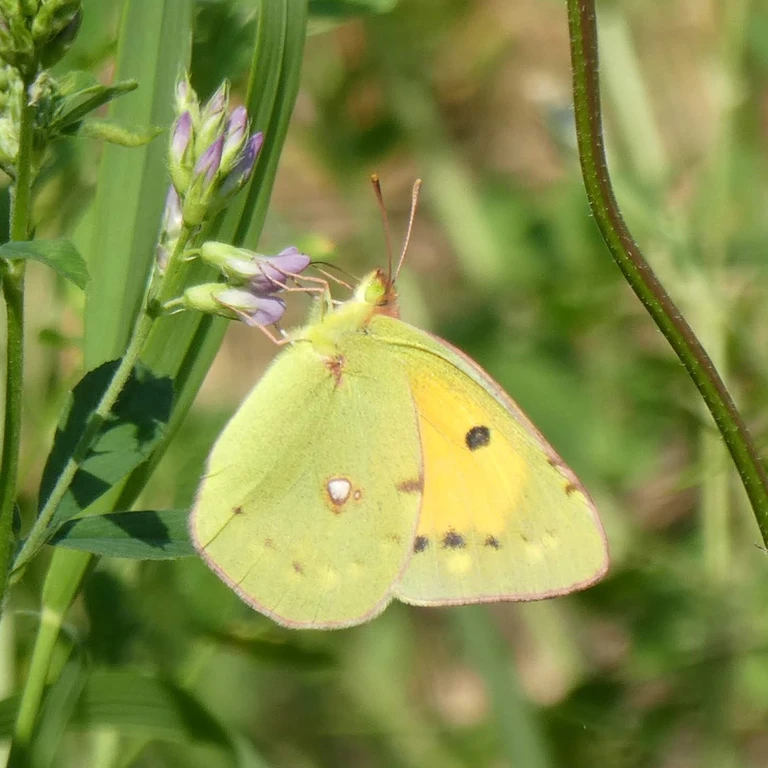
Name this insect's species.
Colias croceus
